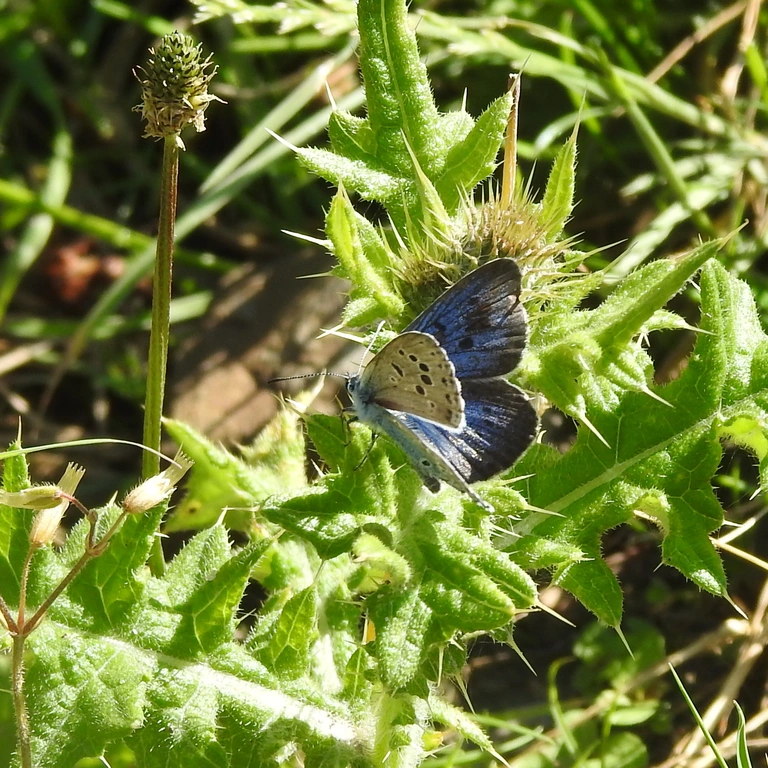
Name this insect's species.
Phengaris arion (also Maculinea arion)
